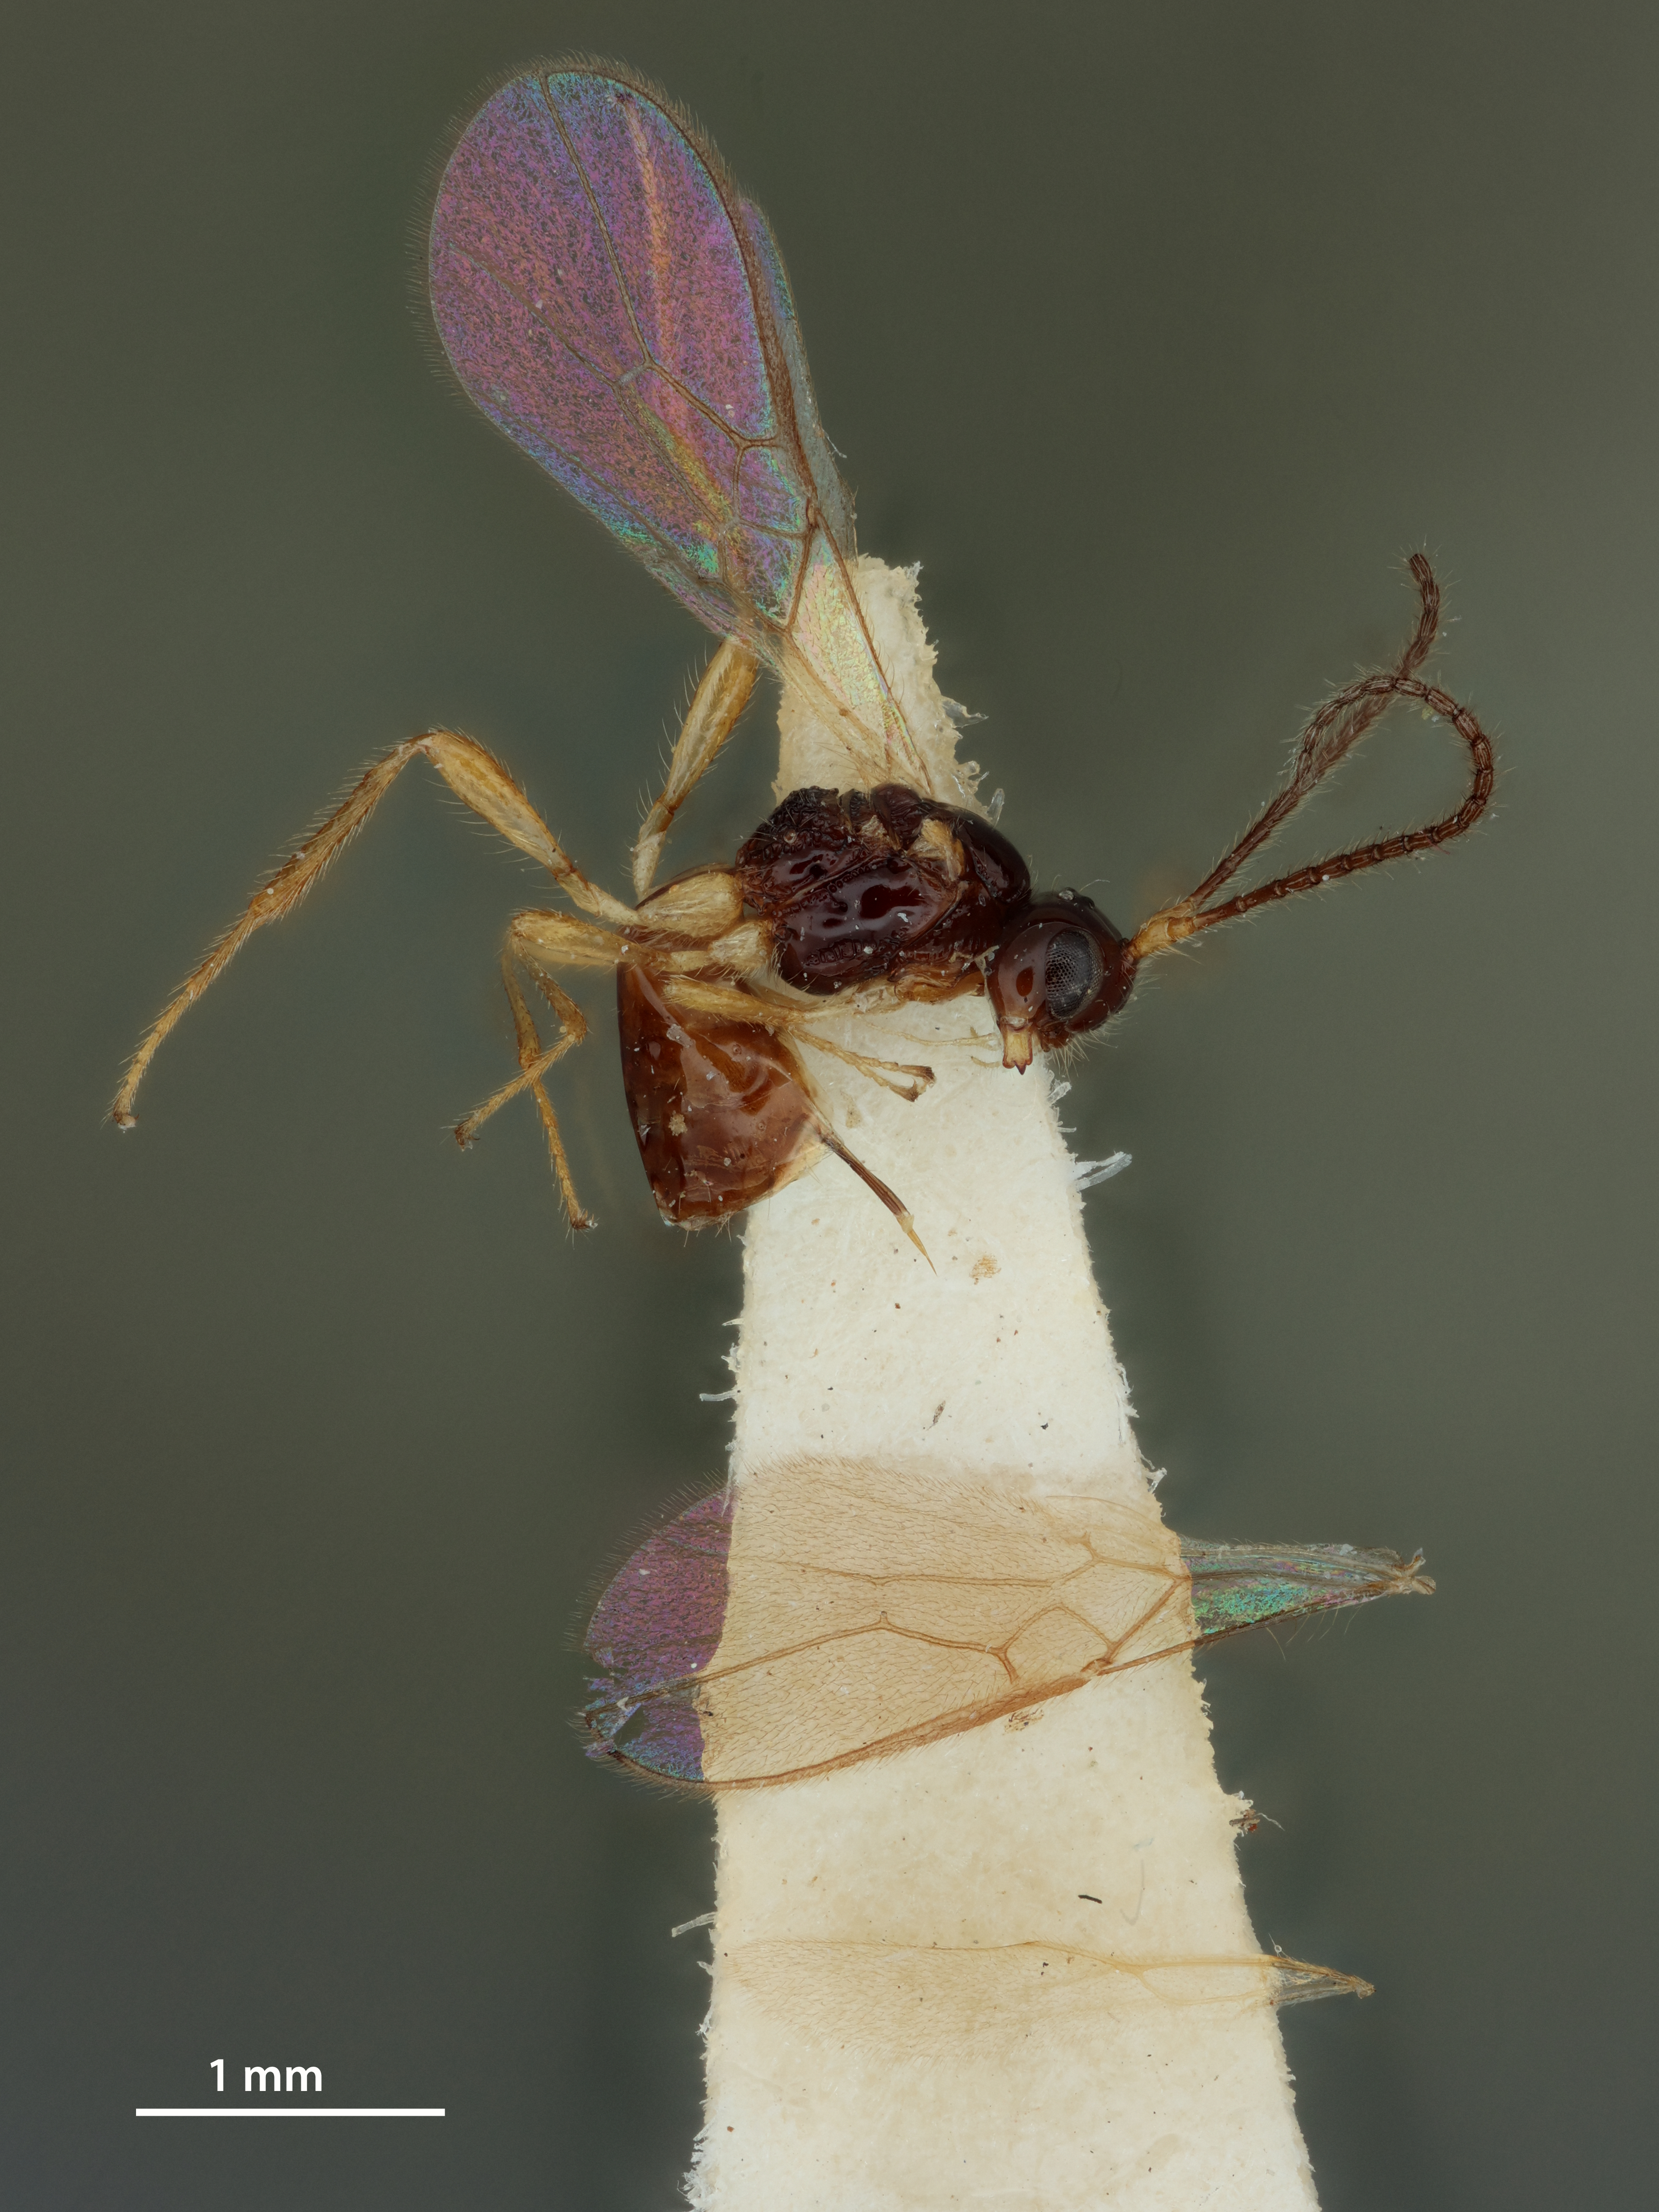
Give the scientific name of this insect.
Aspilota krombeini
